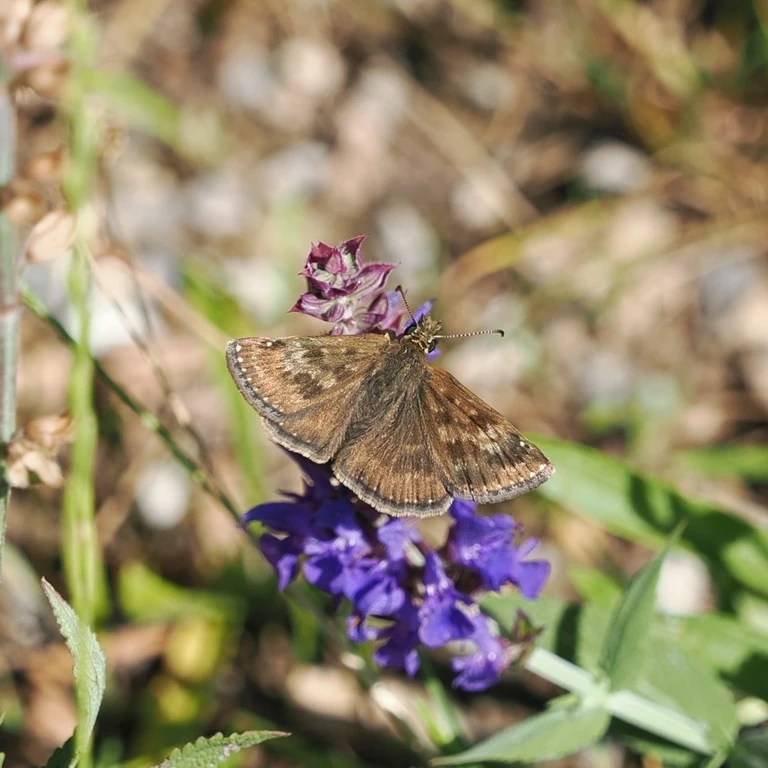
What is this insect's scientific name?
Erynnis tages
